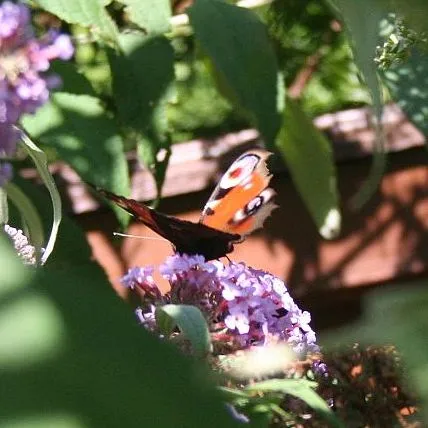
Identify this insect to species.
Aglais io
